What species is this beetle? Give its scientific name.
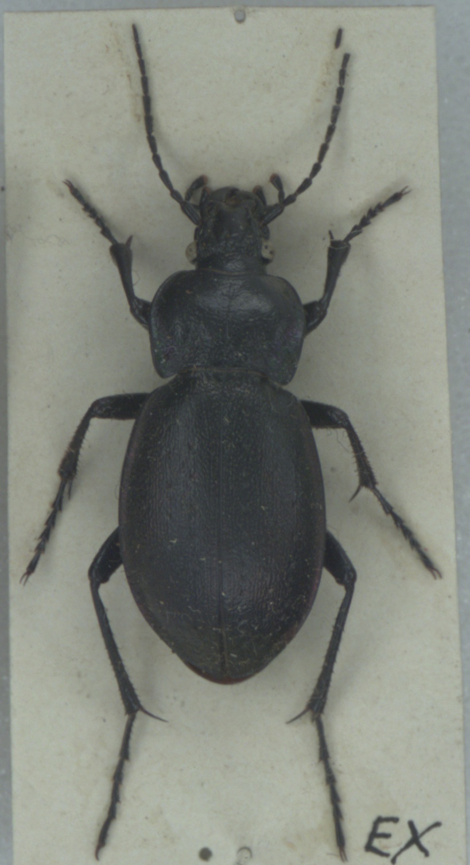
Carabus nemoralis
